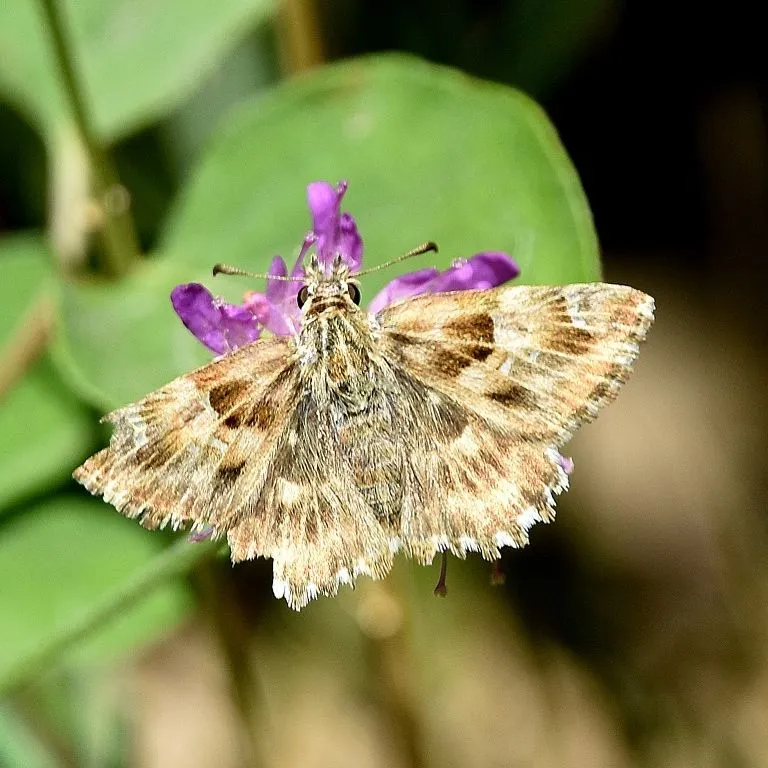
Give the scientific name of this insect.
Carcharodus alceae
